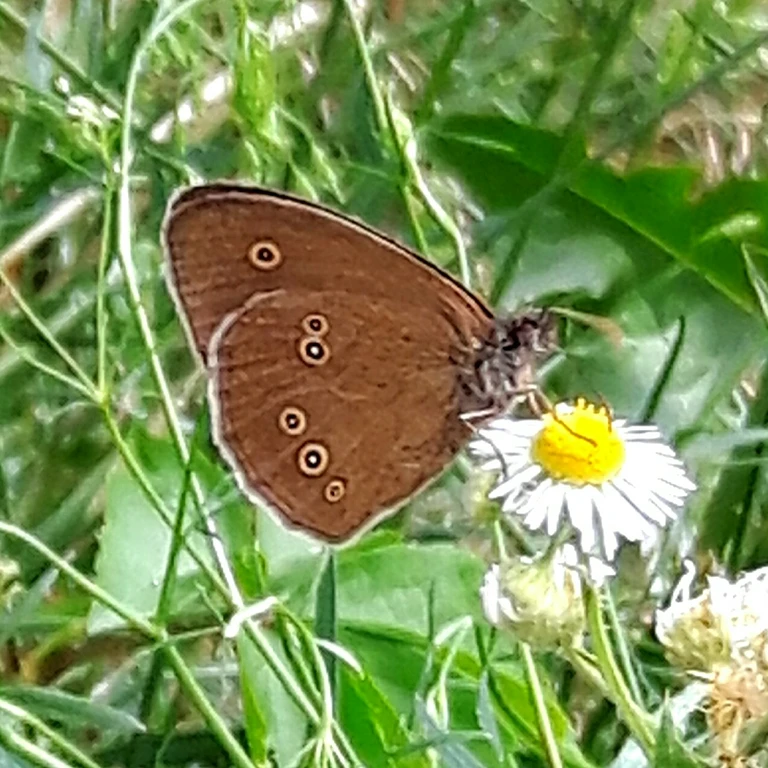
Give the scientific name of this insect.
Aphantopus hyperantus
